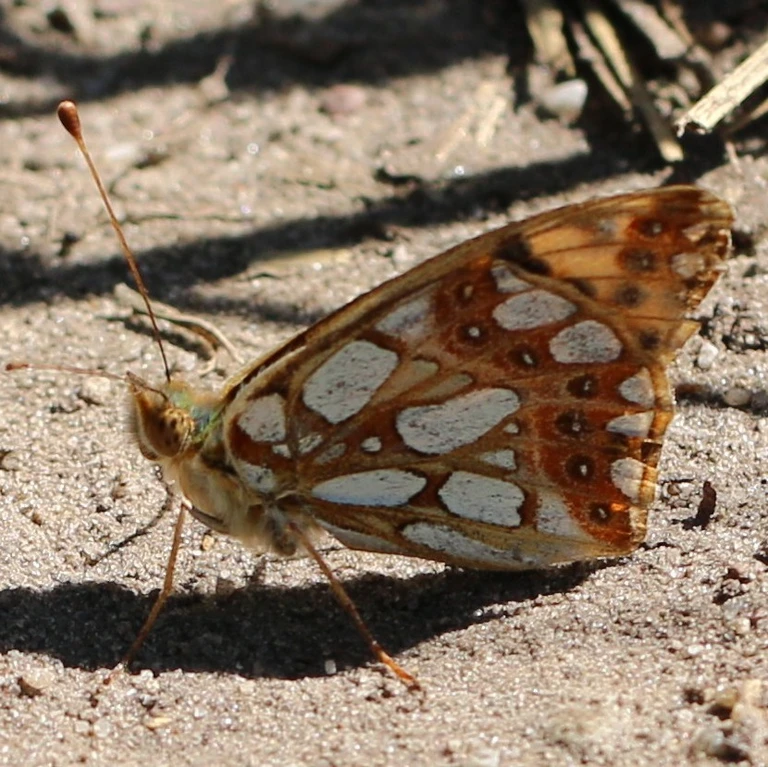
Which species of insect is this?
Issoria lathonia
